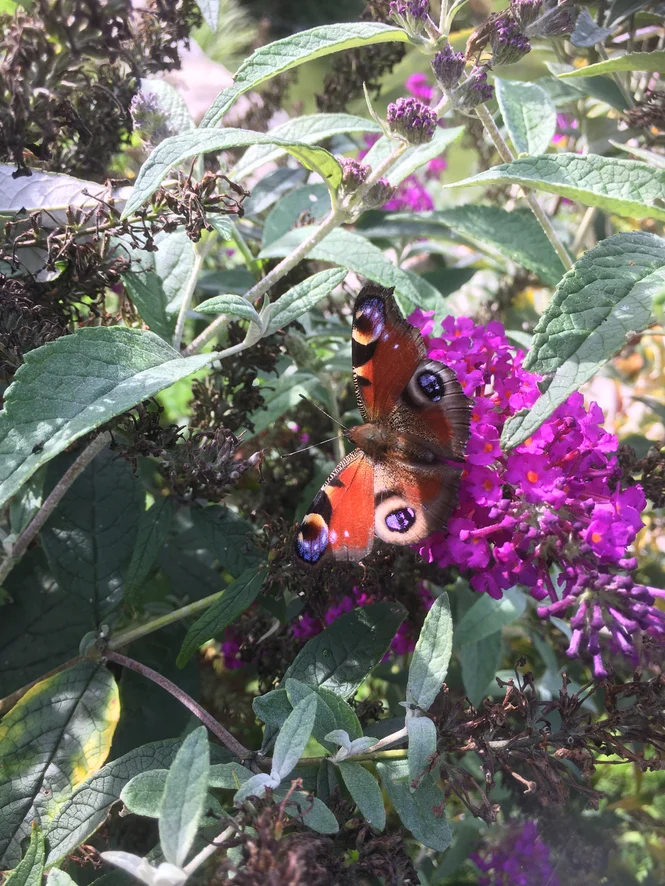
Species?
Aglais io
